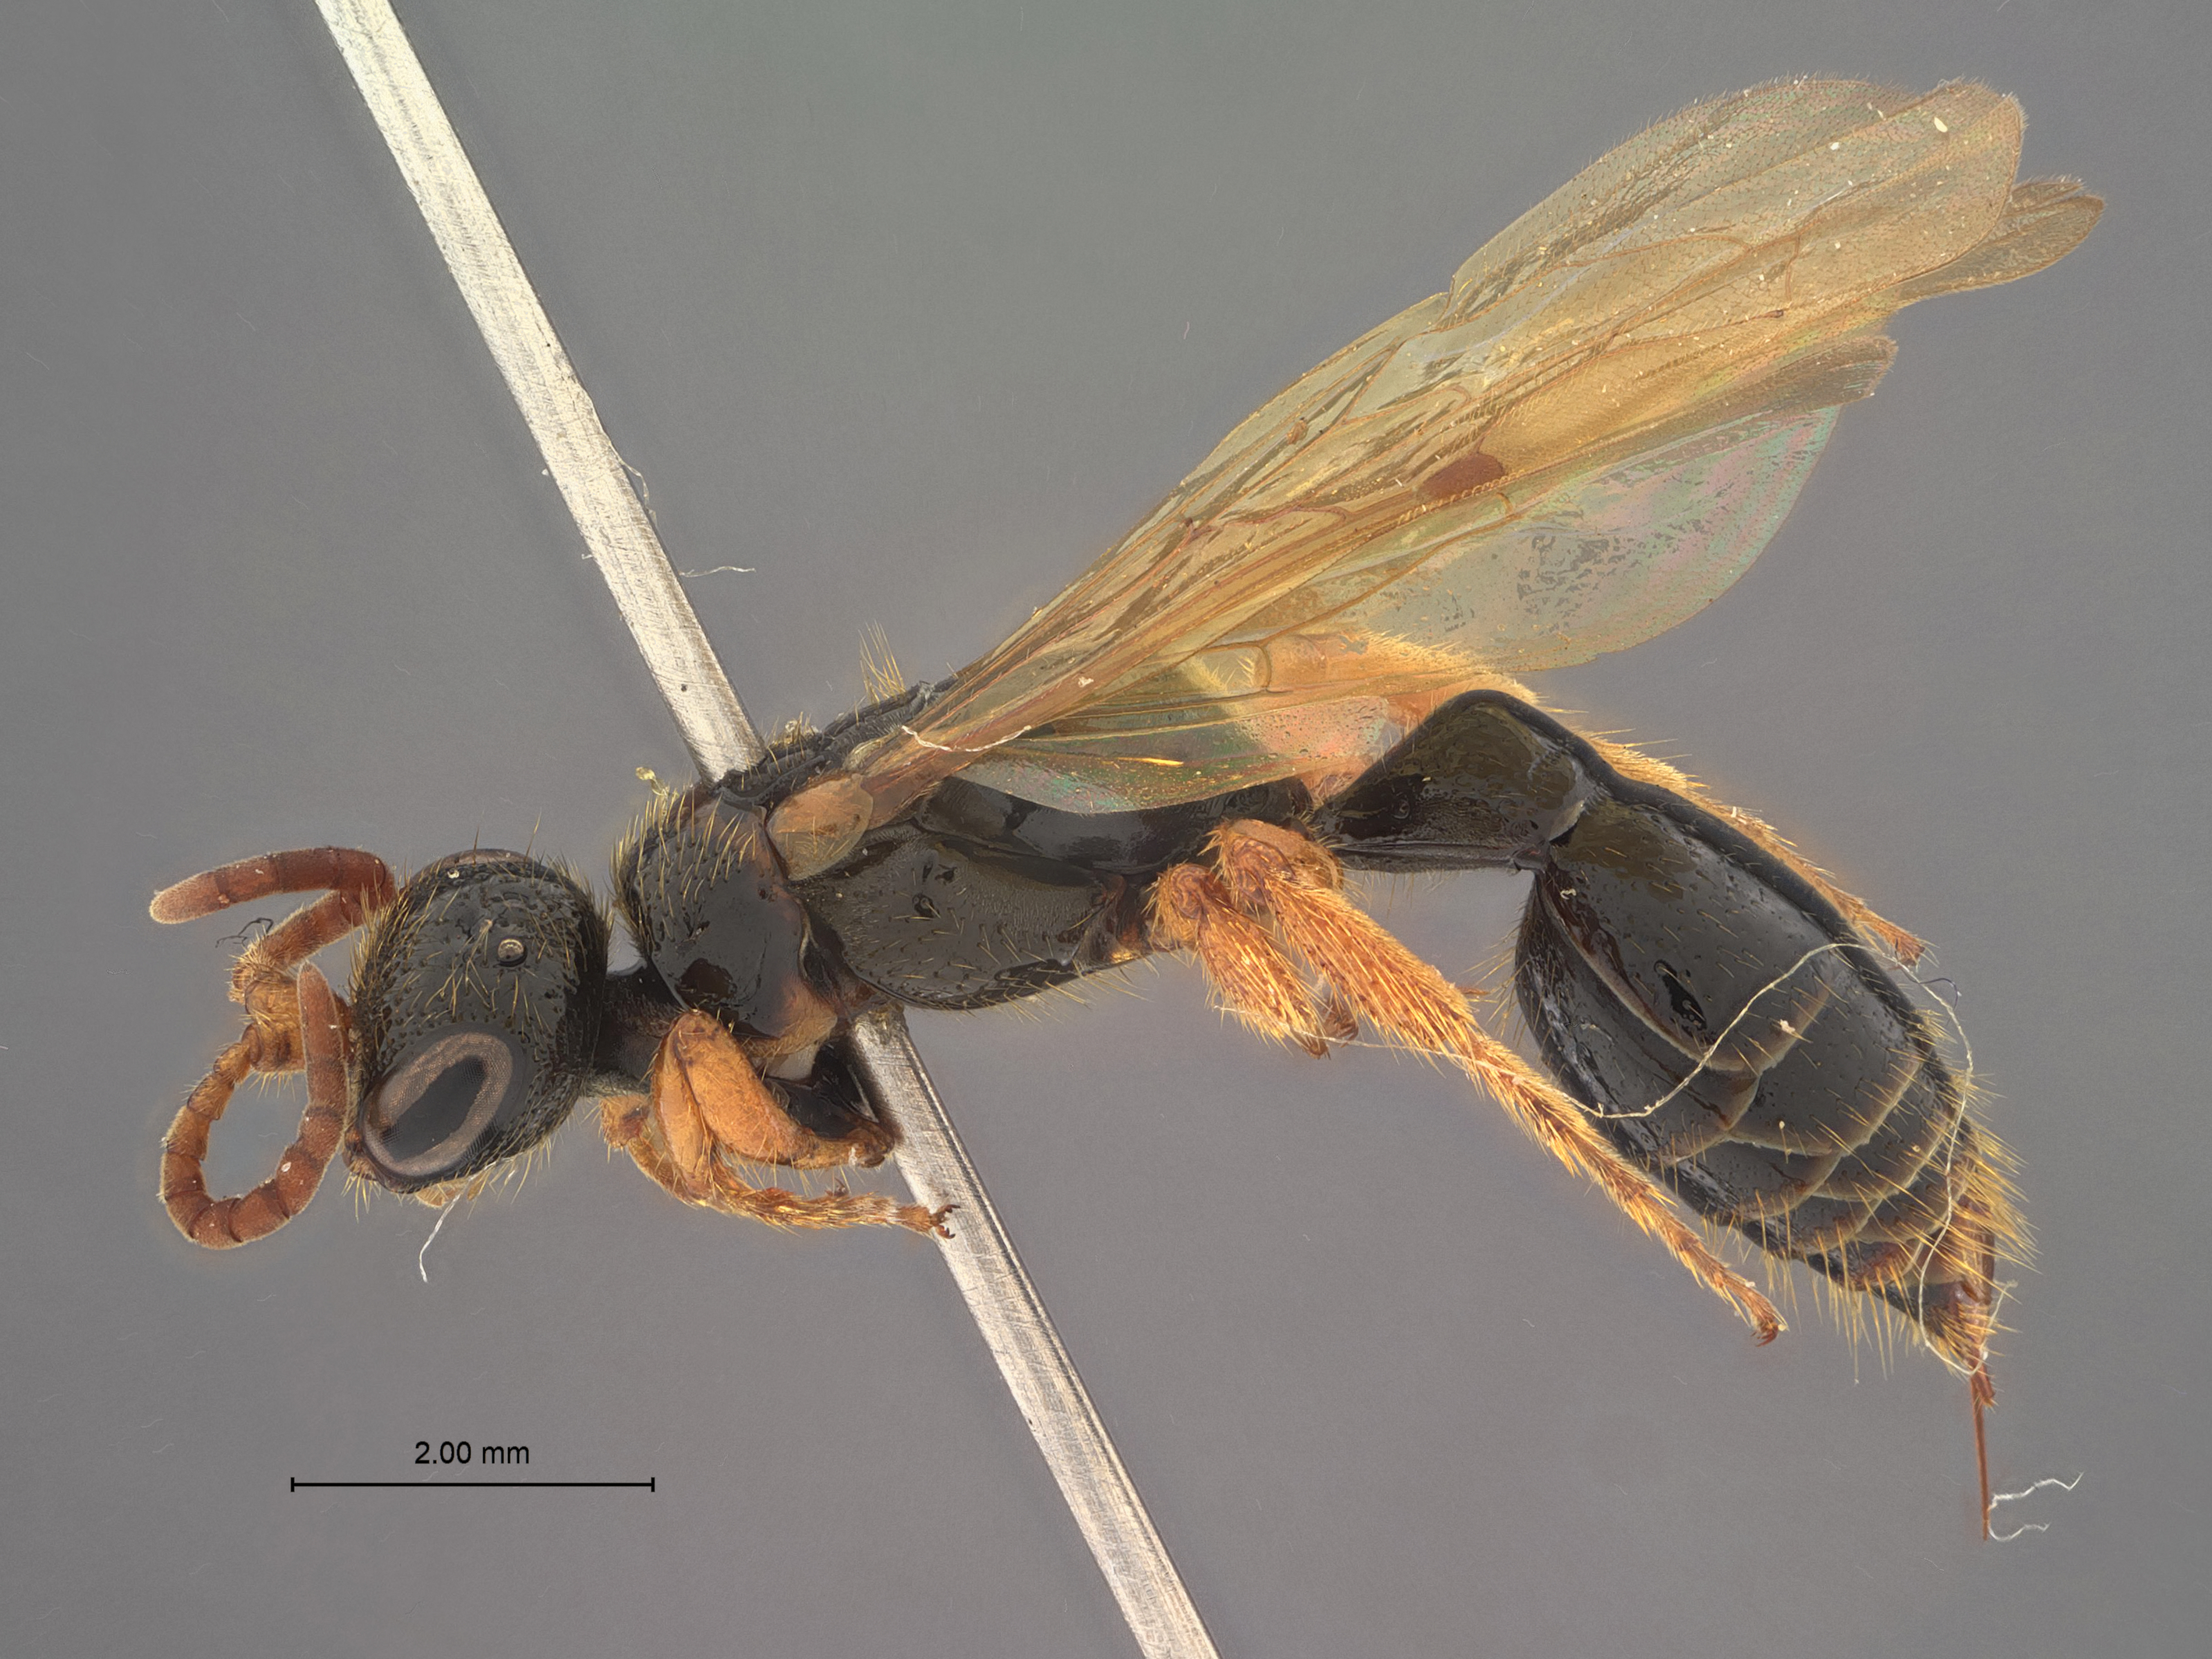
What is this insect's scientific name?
Tiphia pulawskii
